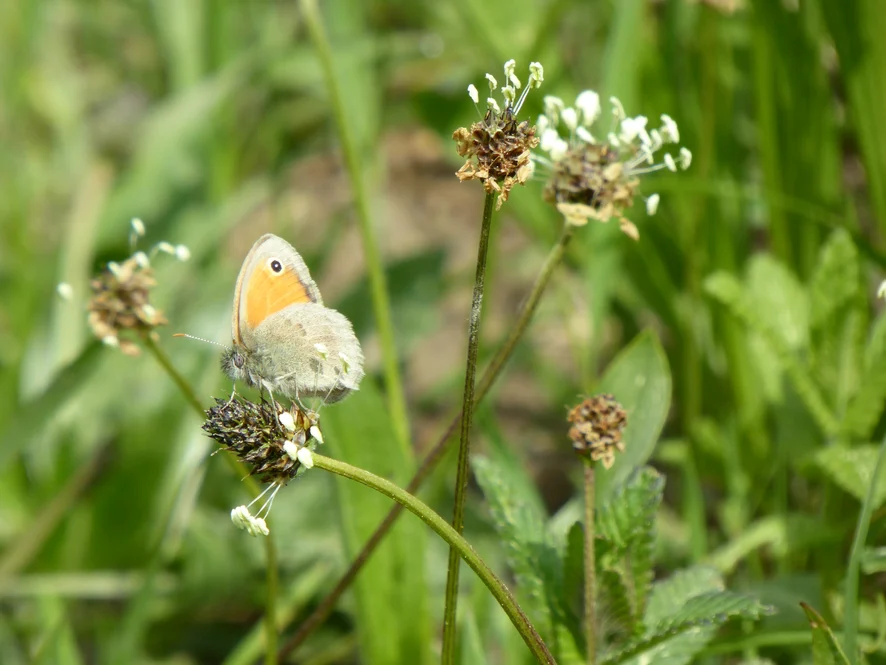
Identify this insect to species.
Coenonympha pamphilus
